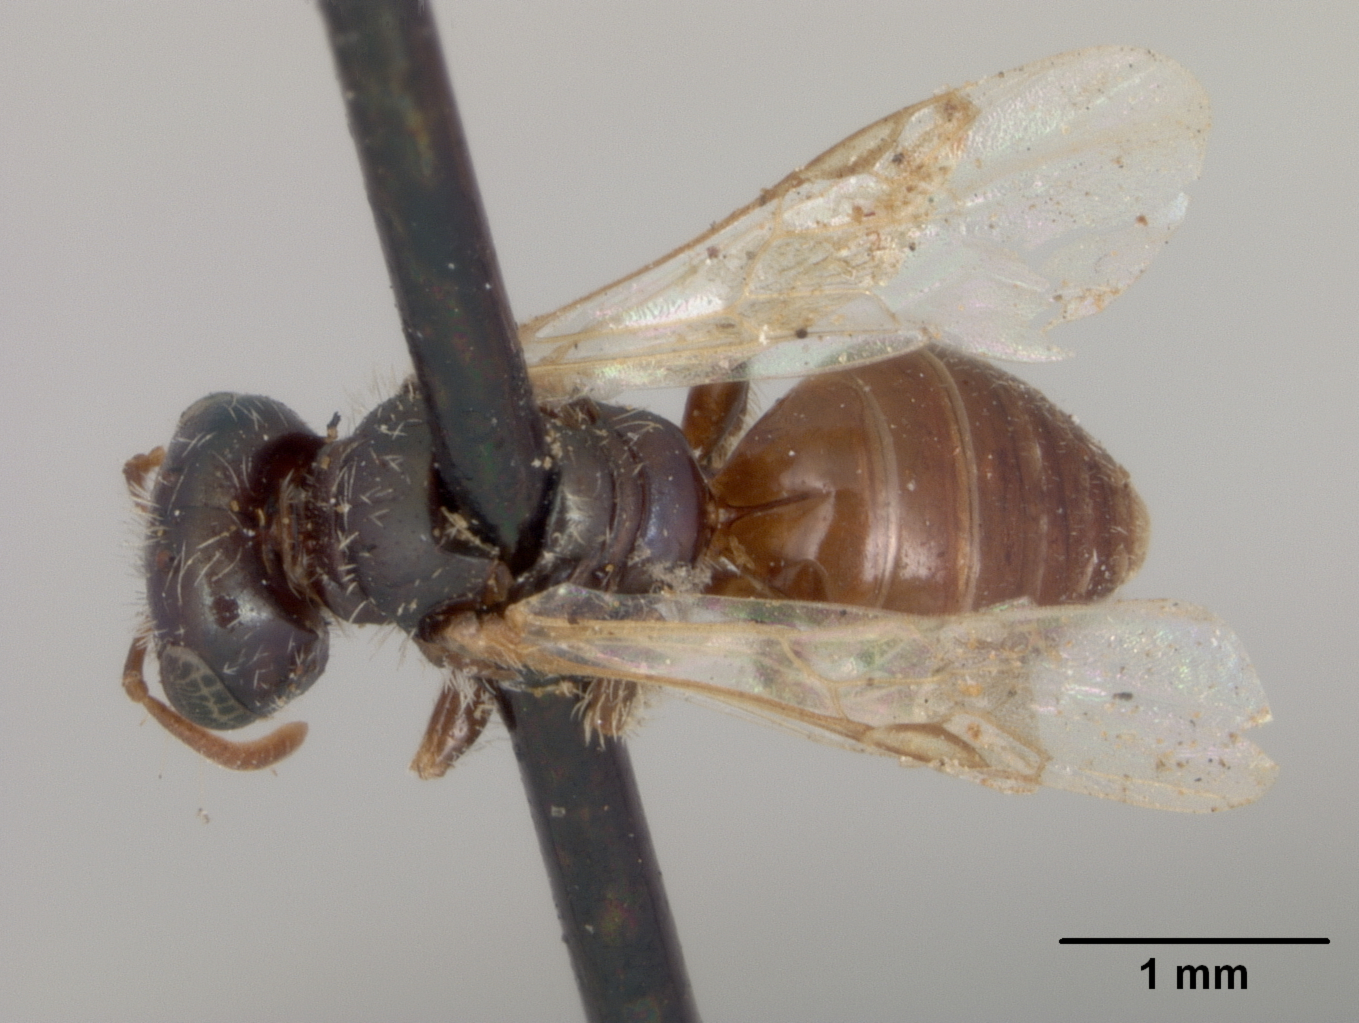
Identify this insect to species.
Perdita georgica
